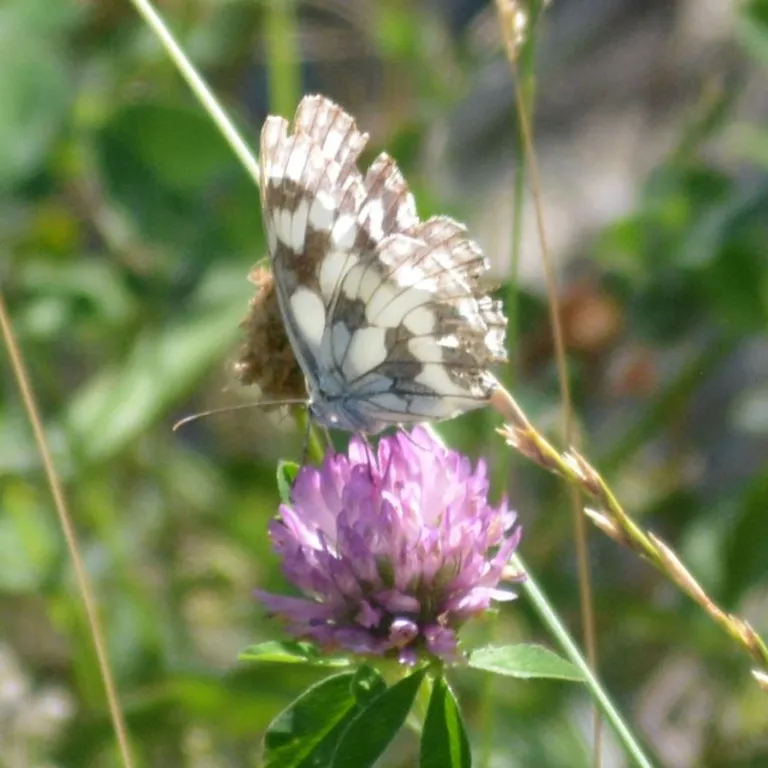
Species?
Melanargia galathea
